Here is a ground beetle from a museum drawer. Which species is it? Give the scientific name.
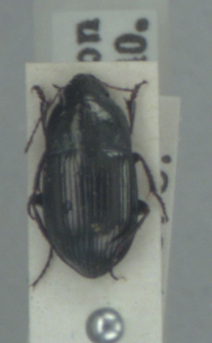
Amara convexior
